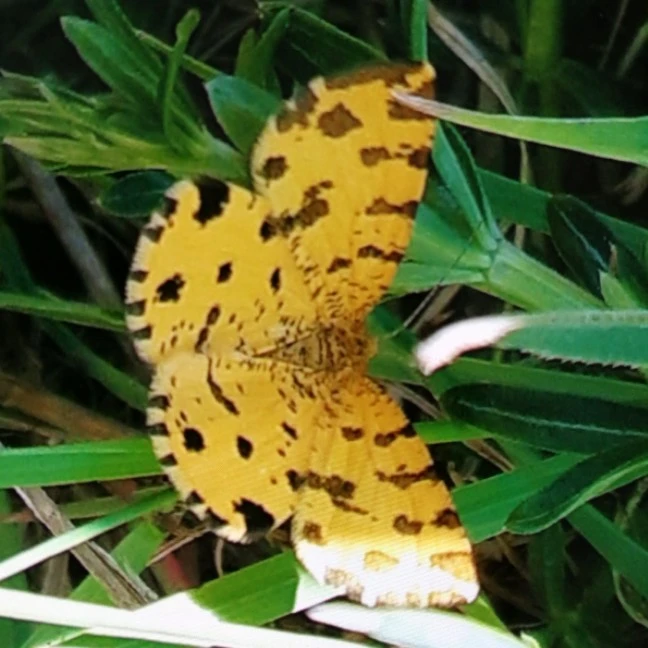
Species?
Pseudopanthera macularia
